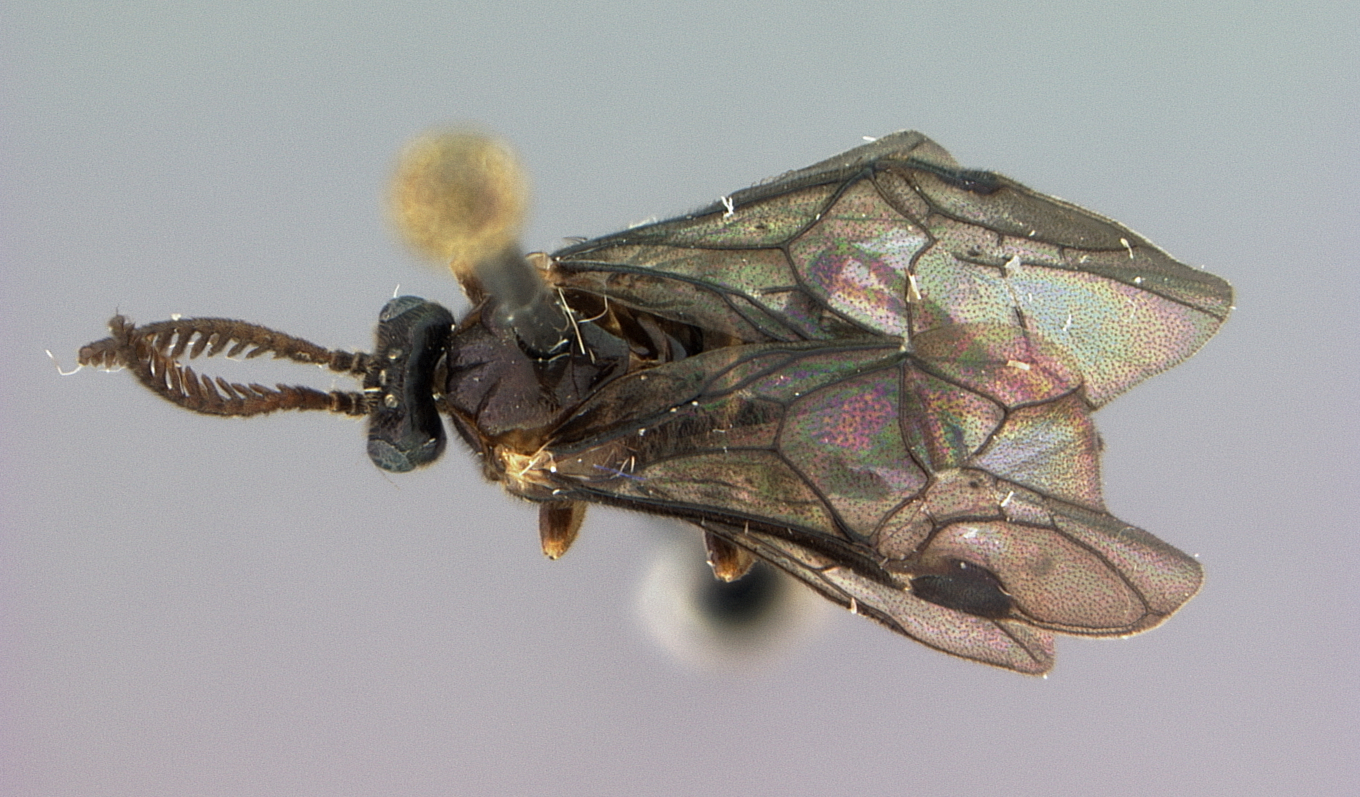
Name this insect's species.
Perreyiella vexita
